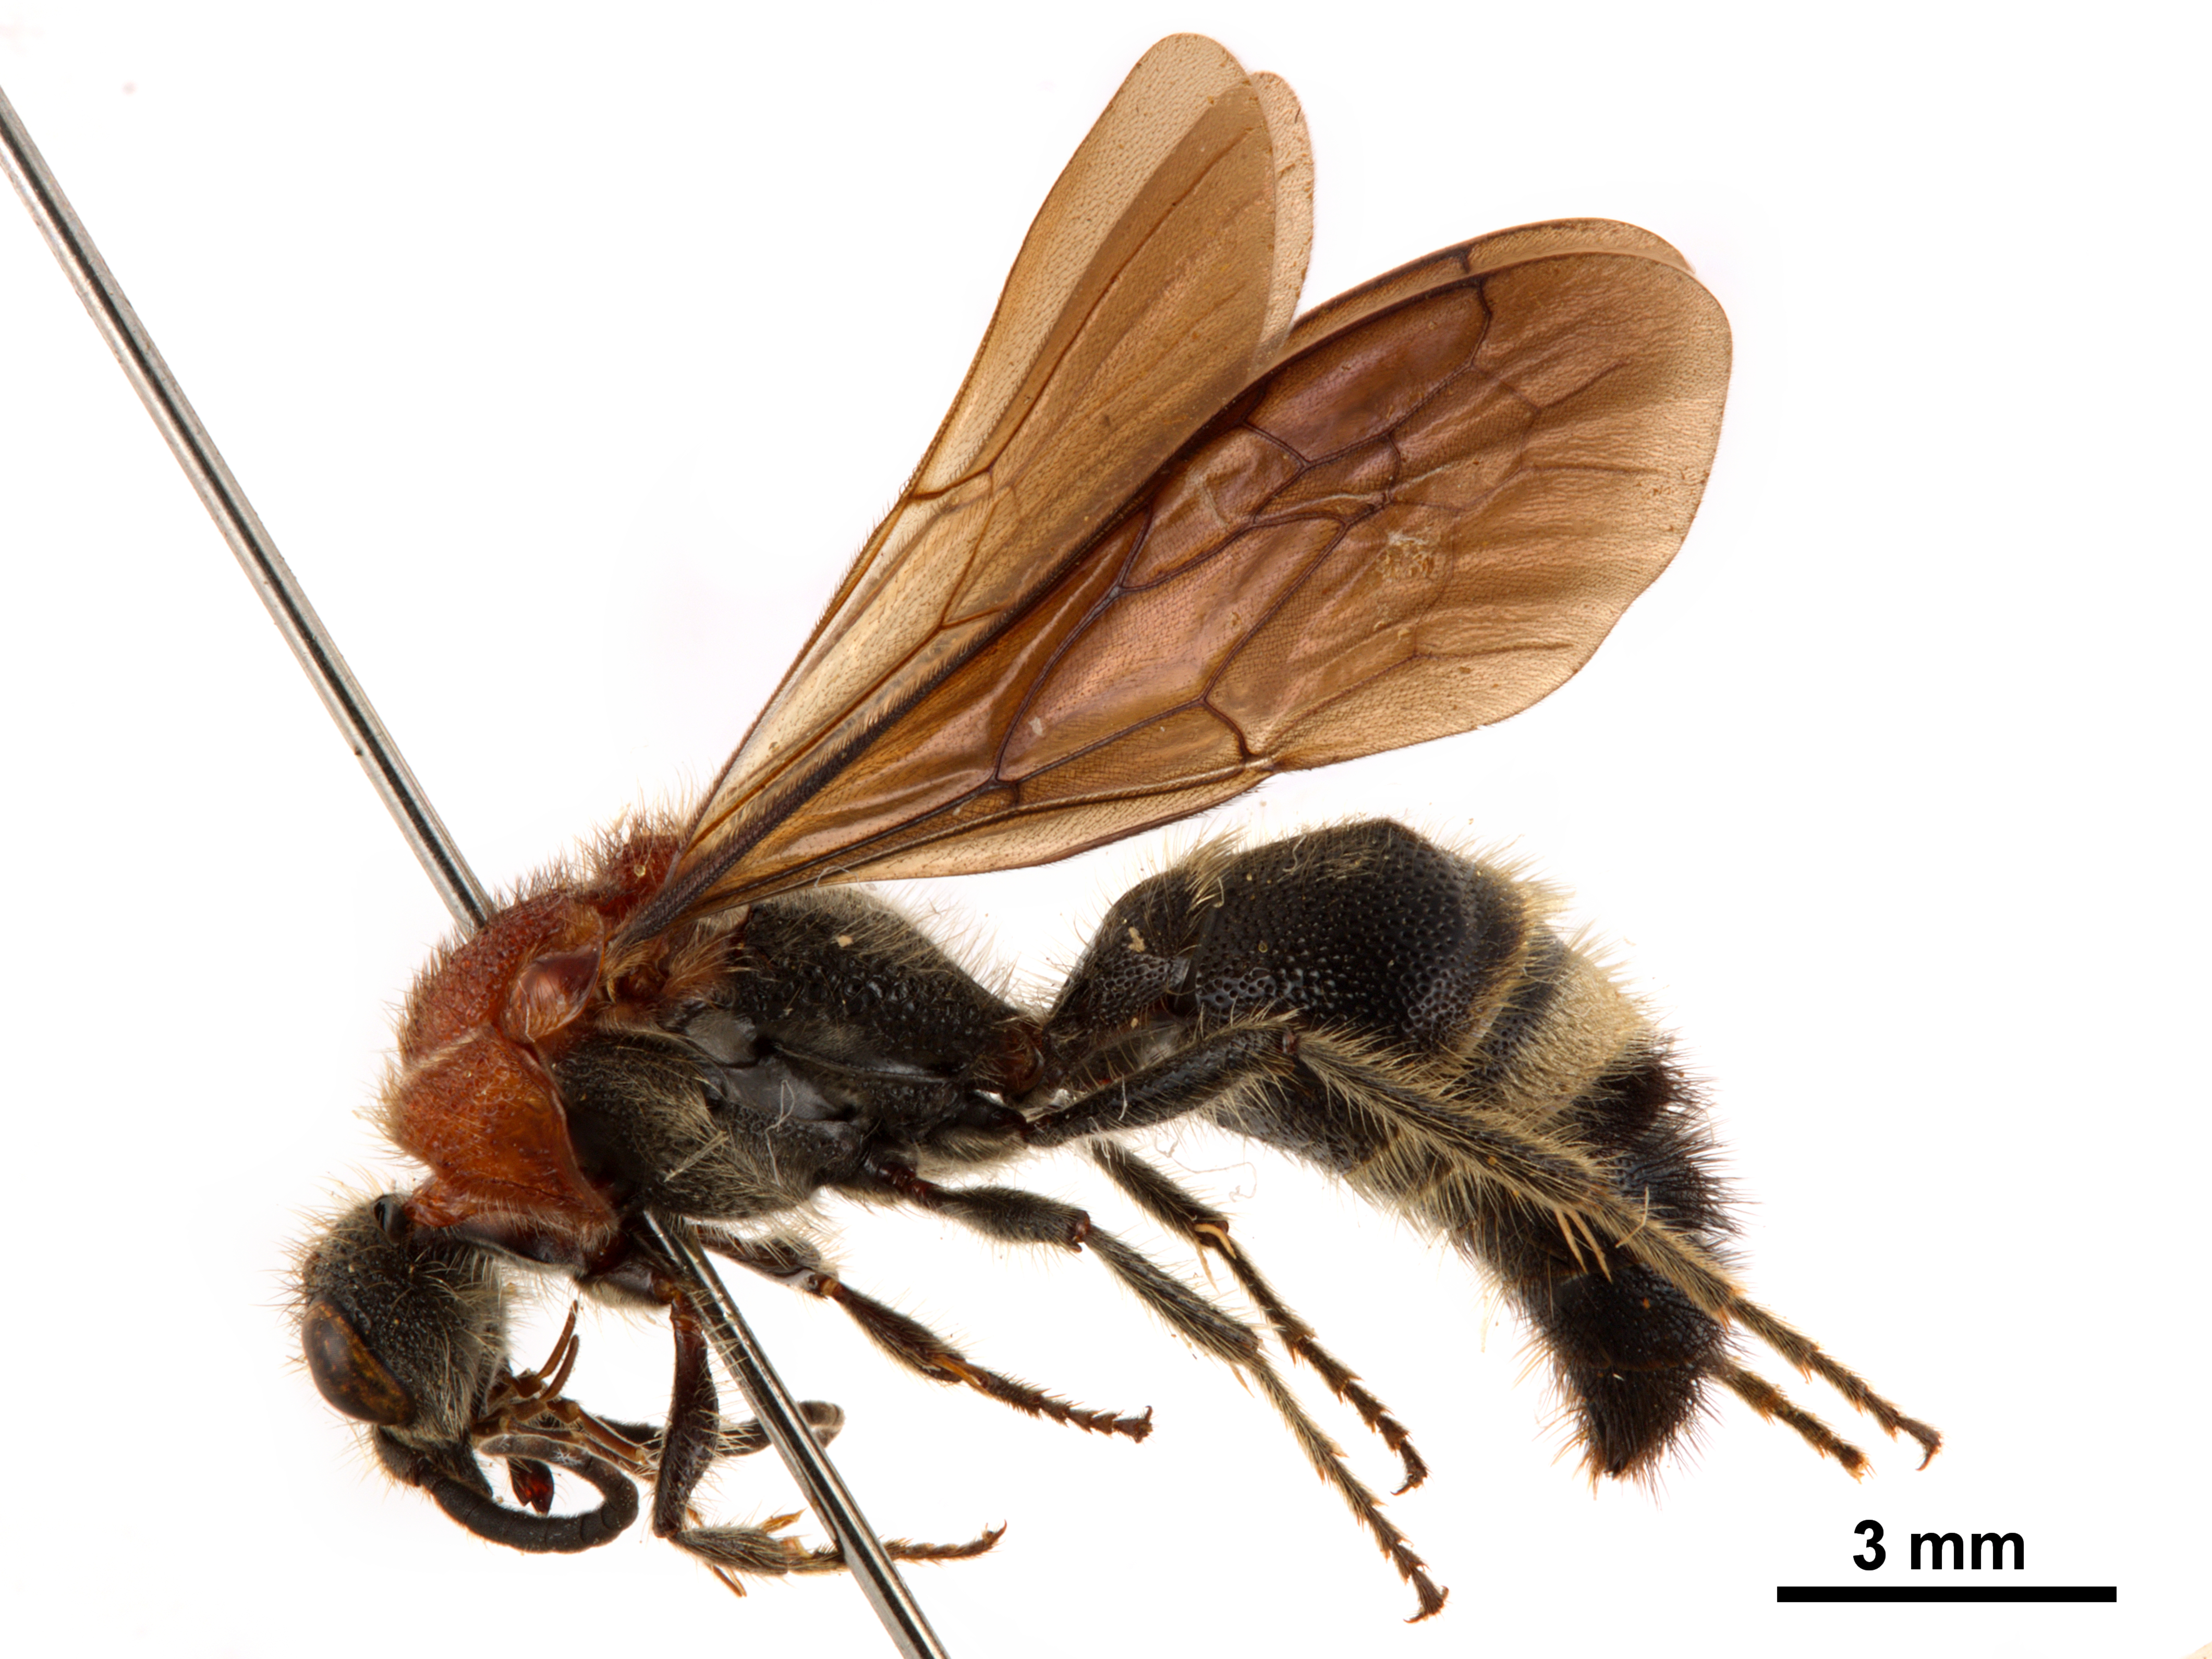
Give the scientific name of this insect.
Petersenidia rapa
